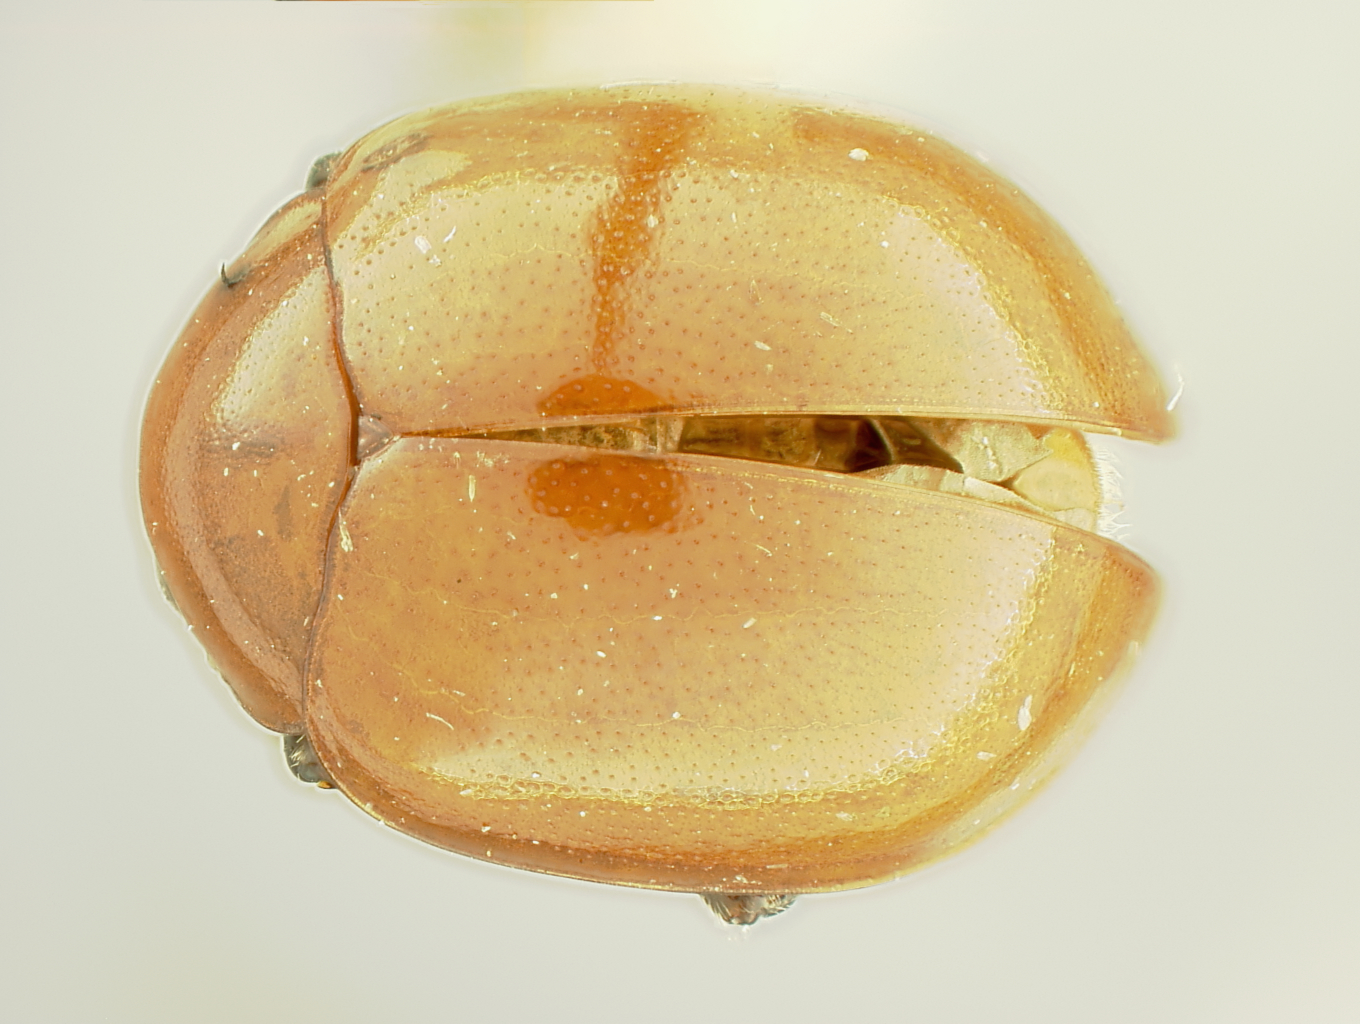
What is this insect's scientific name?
Argopus frontoclypeatus
